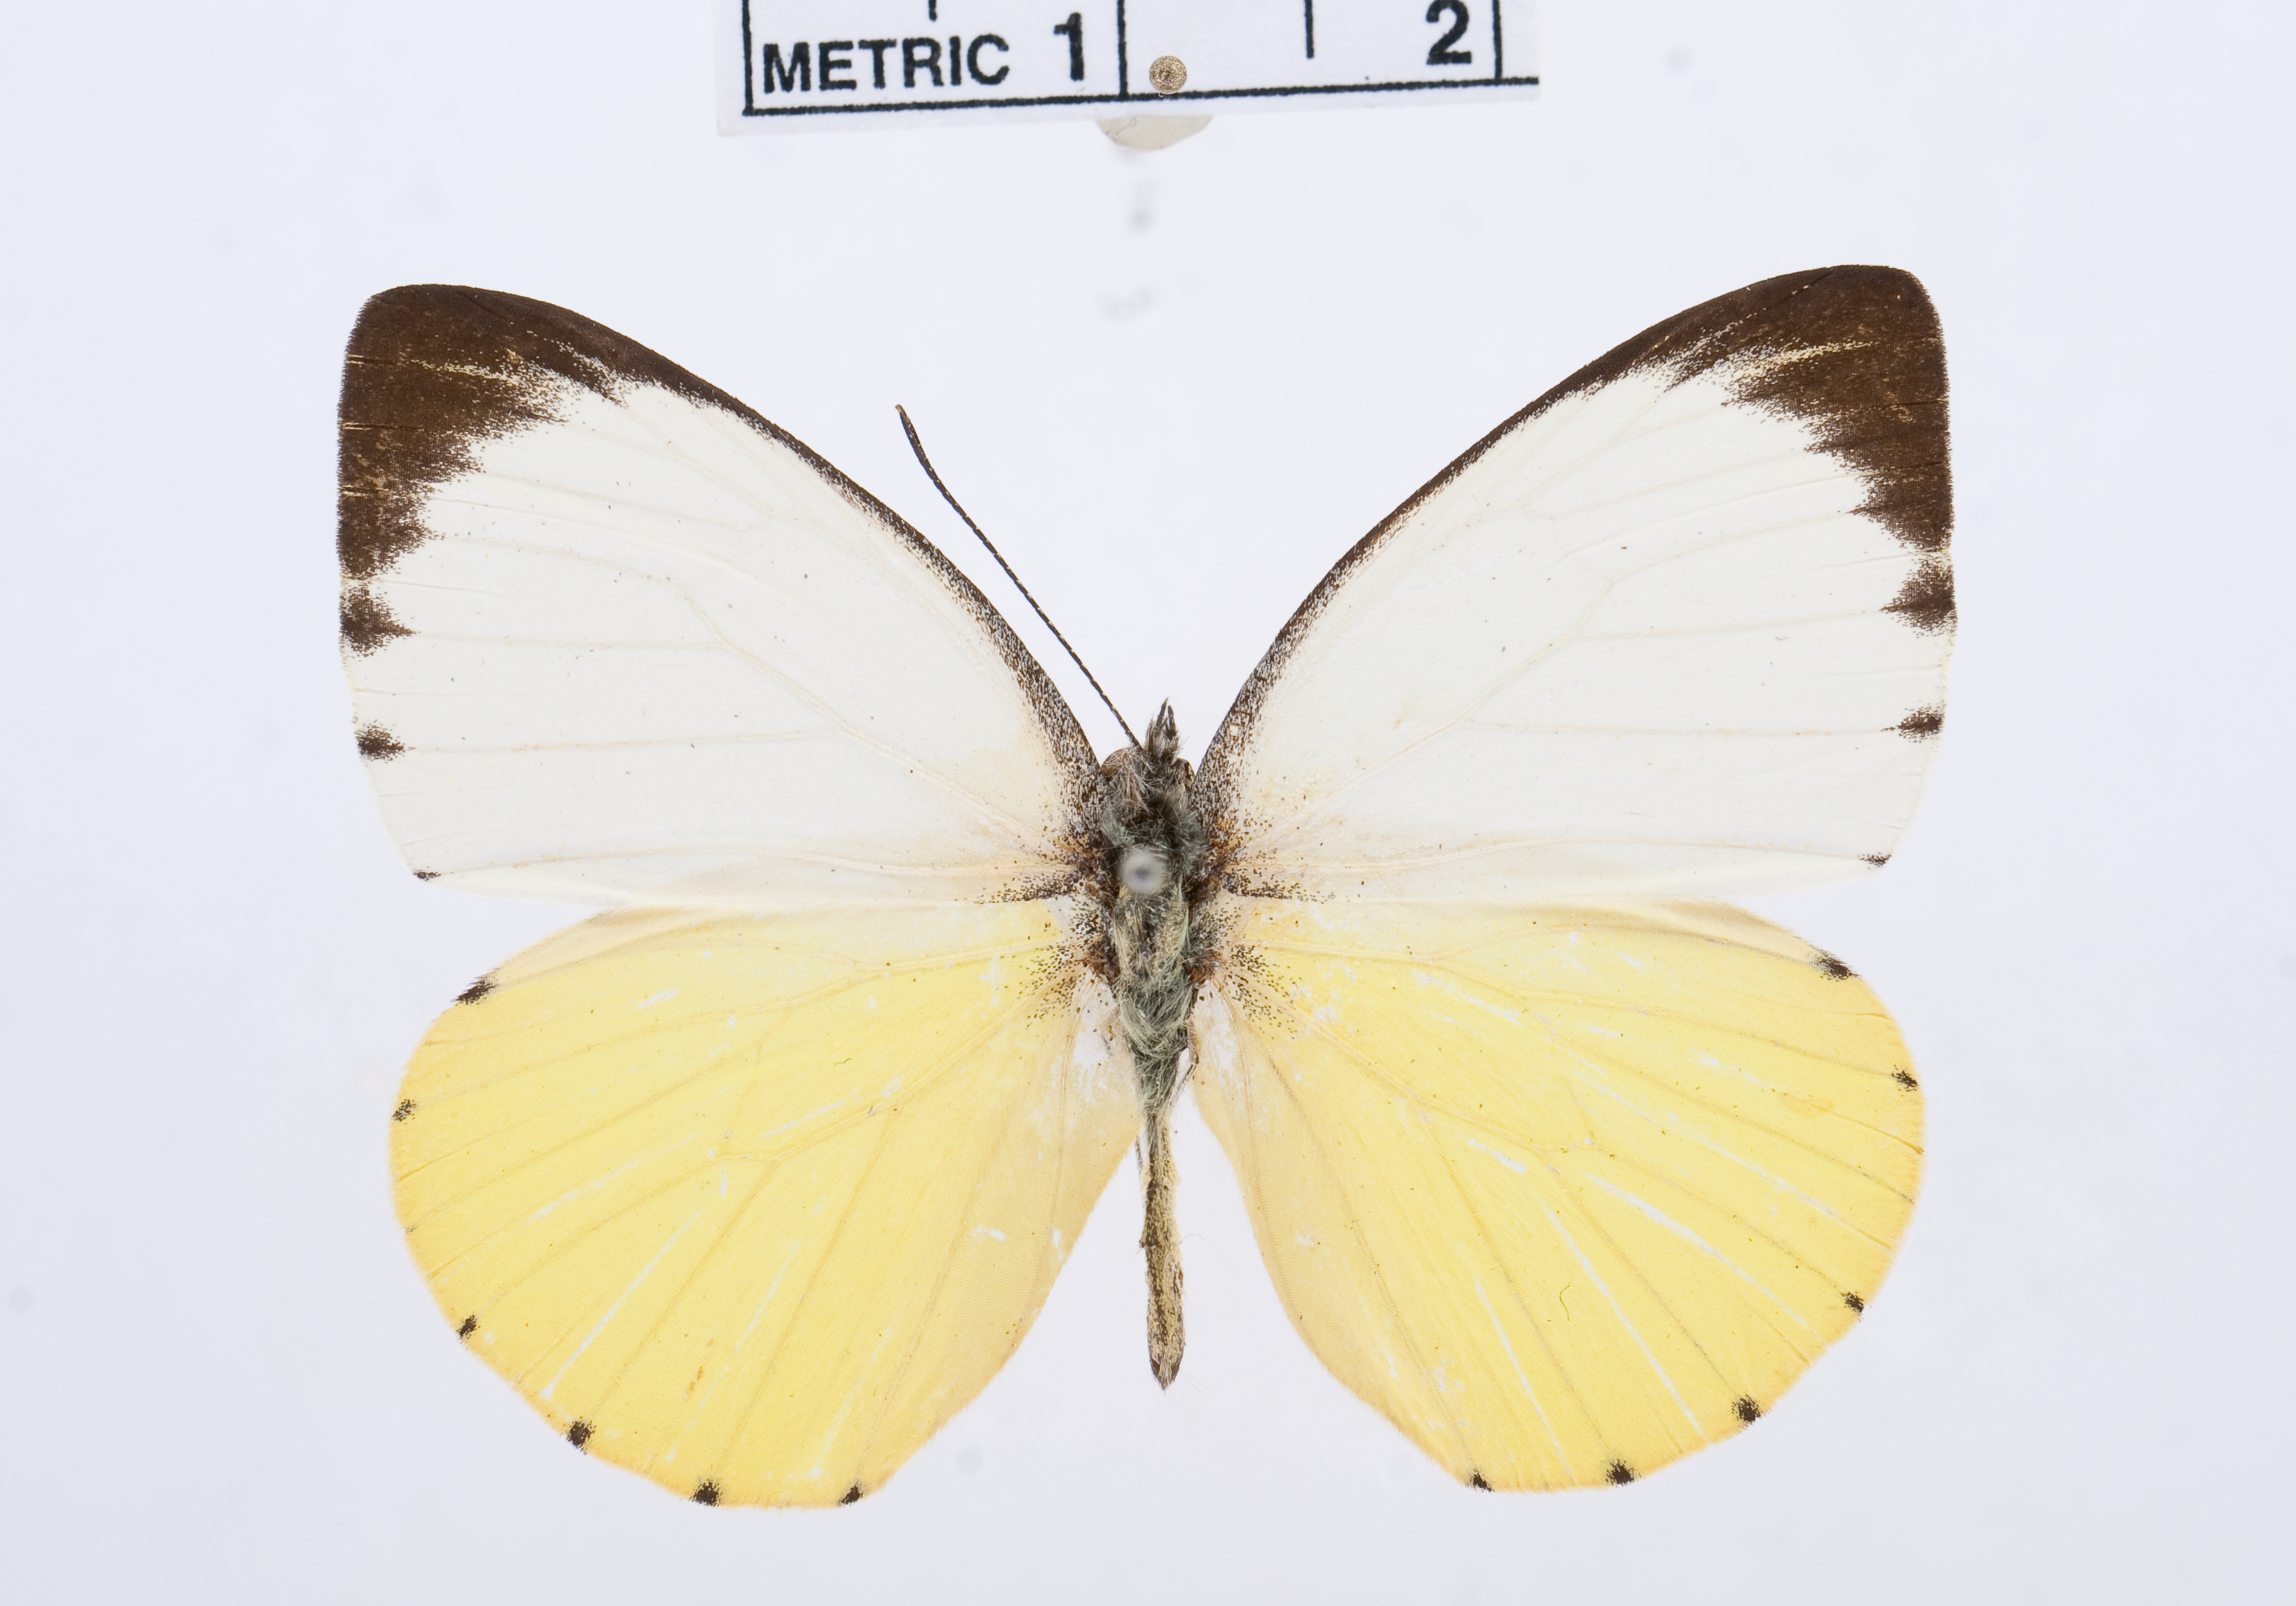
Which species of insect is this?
Appias lasti
